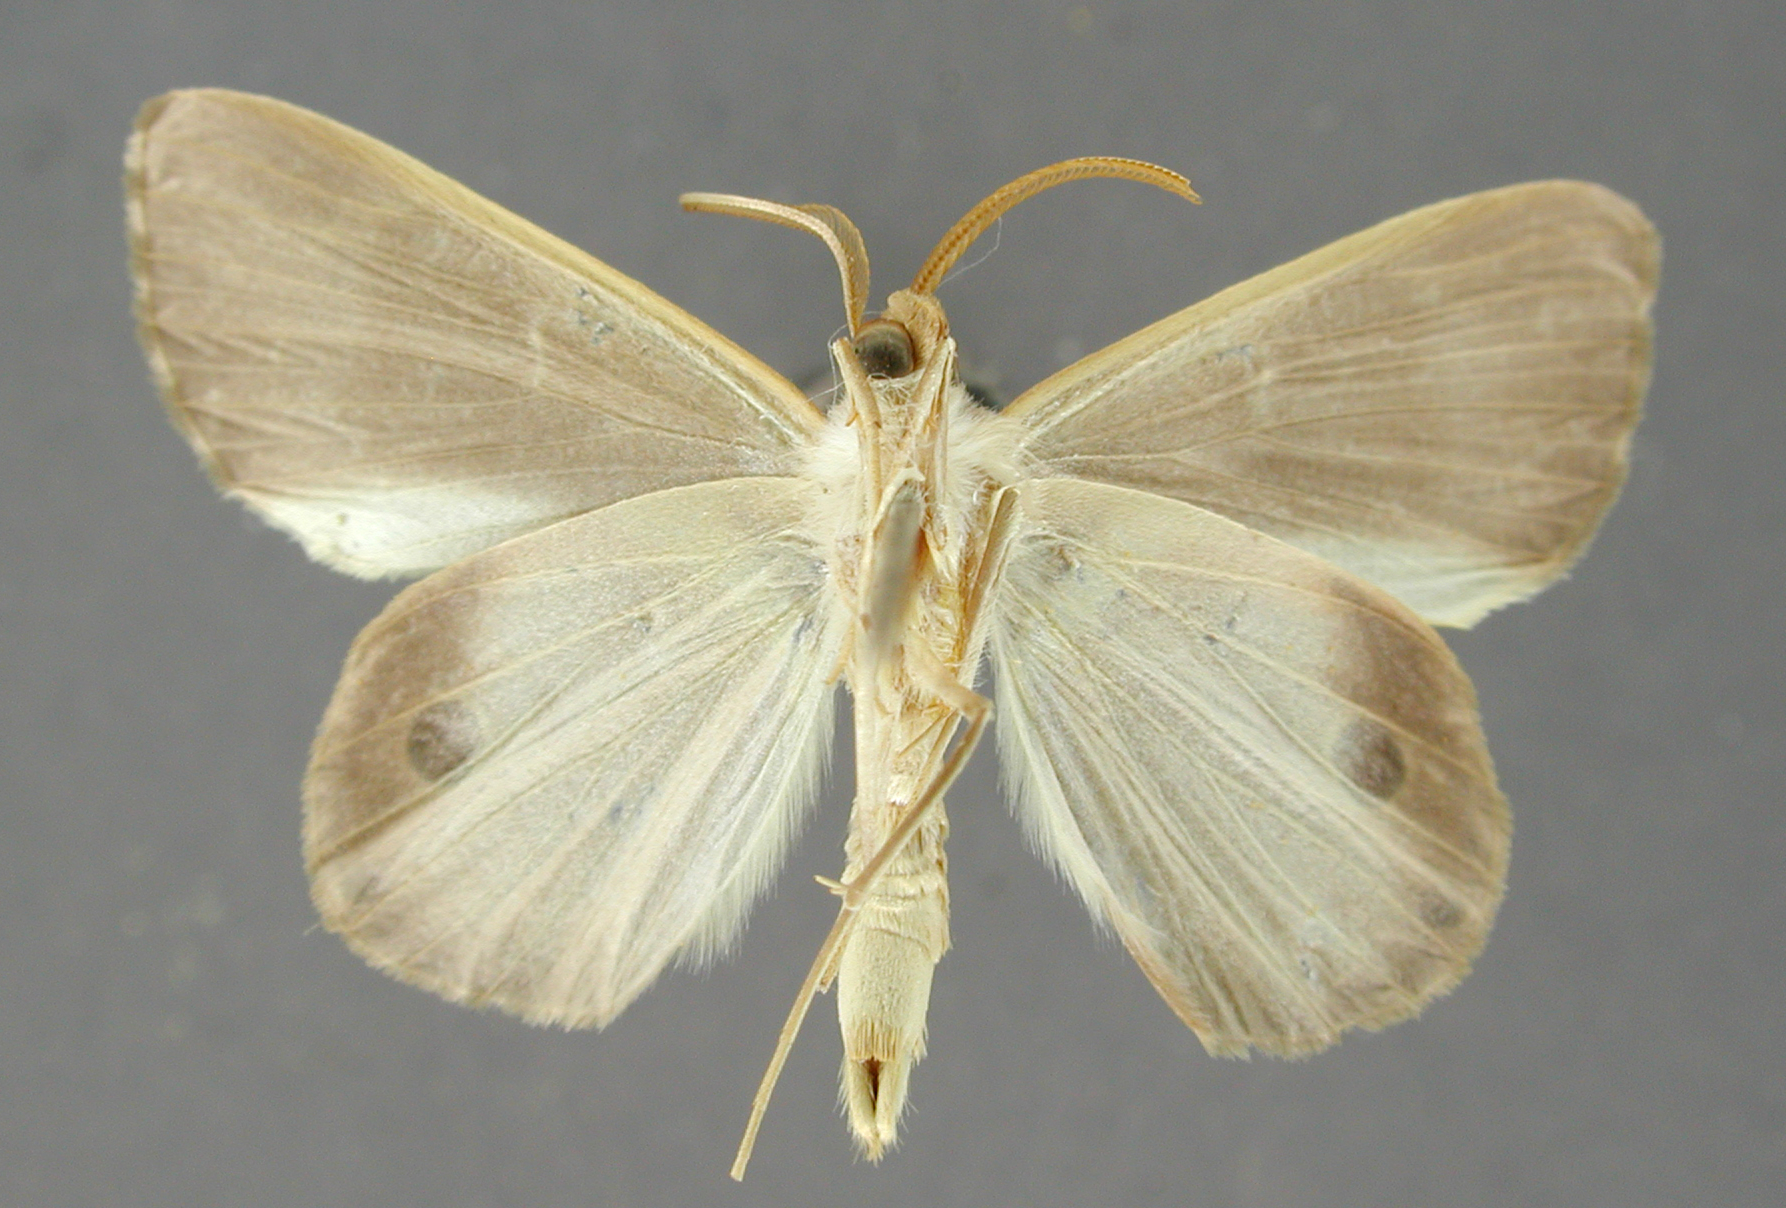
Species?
Ophthalmophora monanaria
